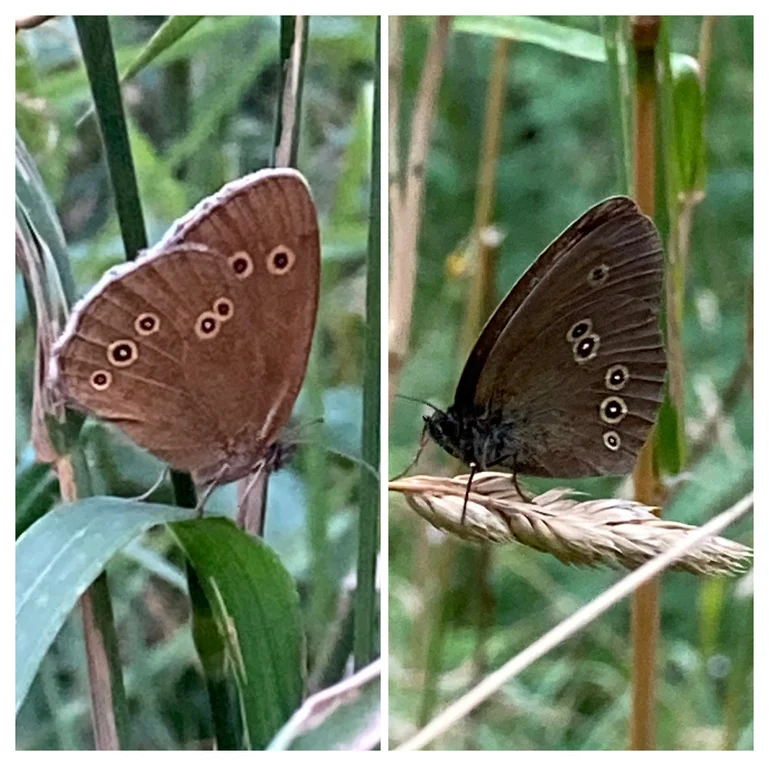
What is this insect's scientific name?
Aphantopus hyperantus
